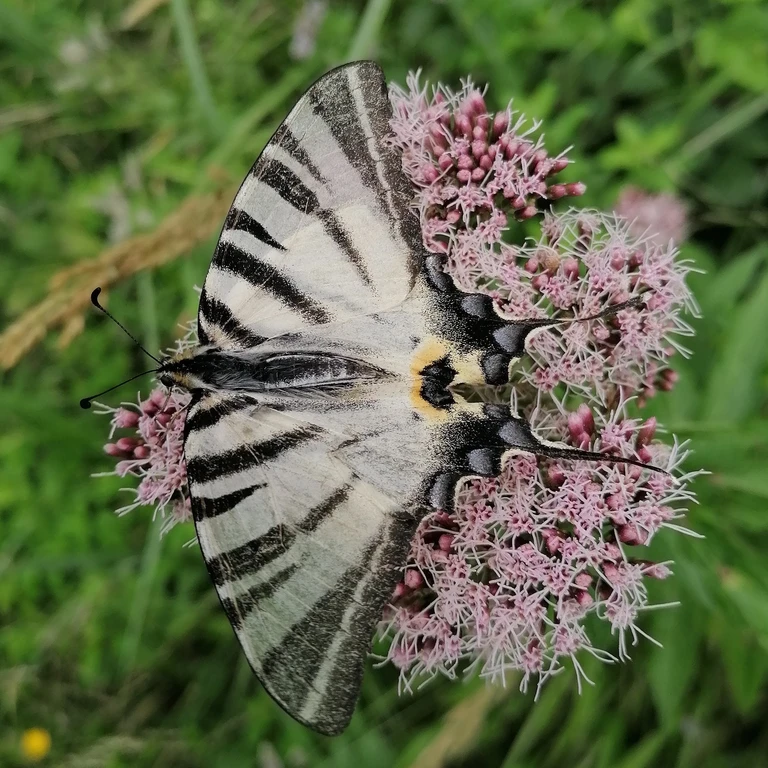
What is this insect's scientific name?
Iphiclides podalirius
